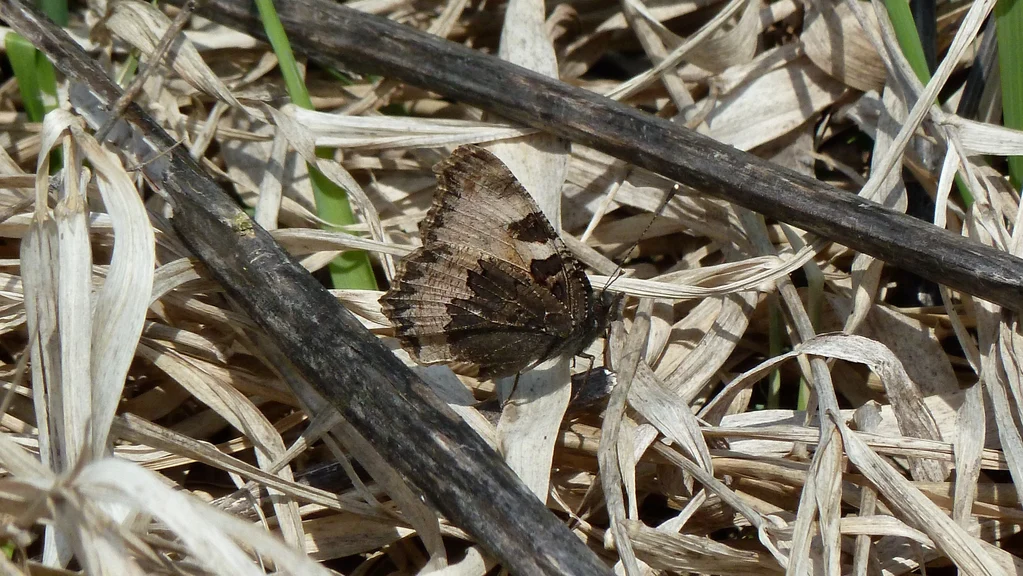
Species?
Aglais urticae
